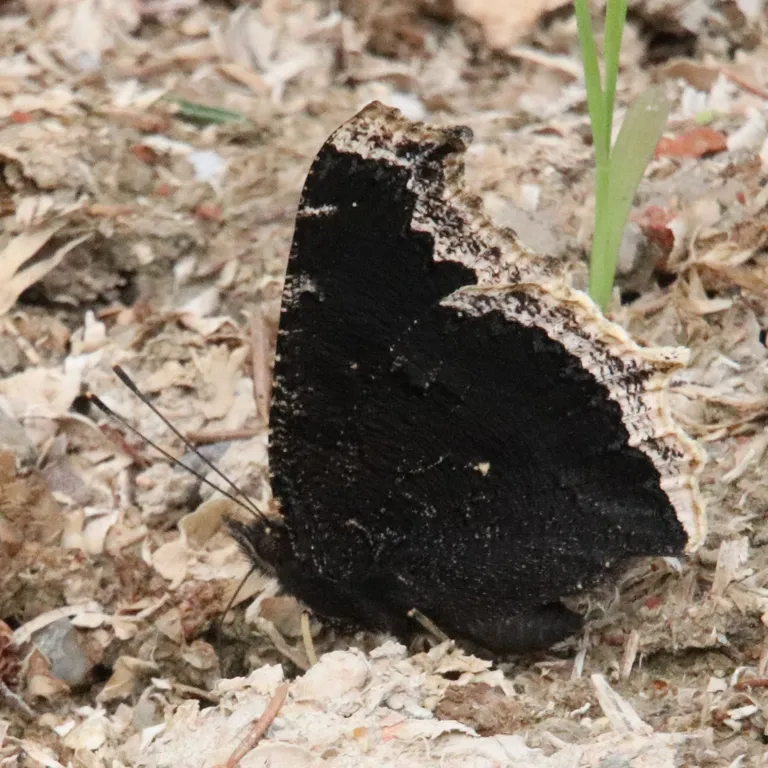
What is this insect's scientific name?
Nymphalis antiopa
